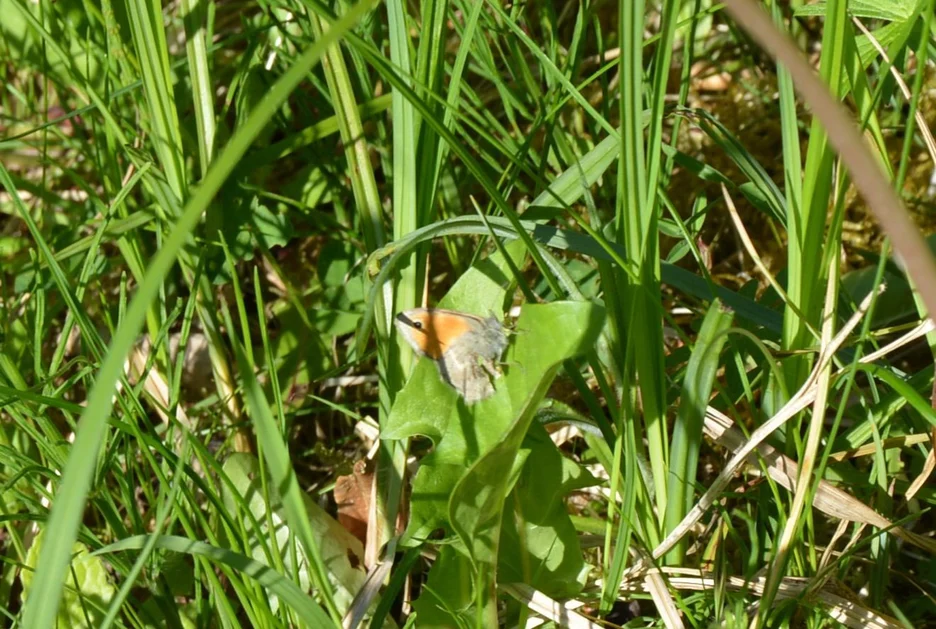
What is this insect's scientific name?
Coenonympha pamphilus
